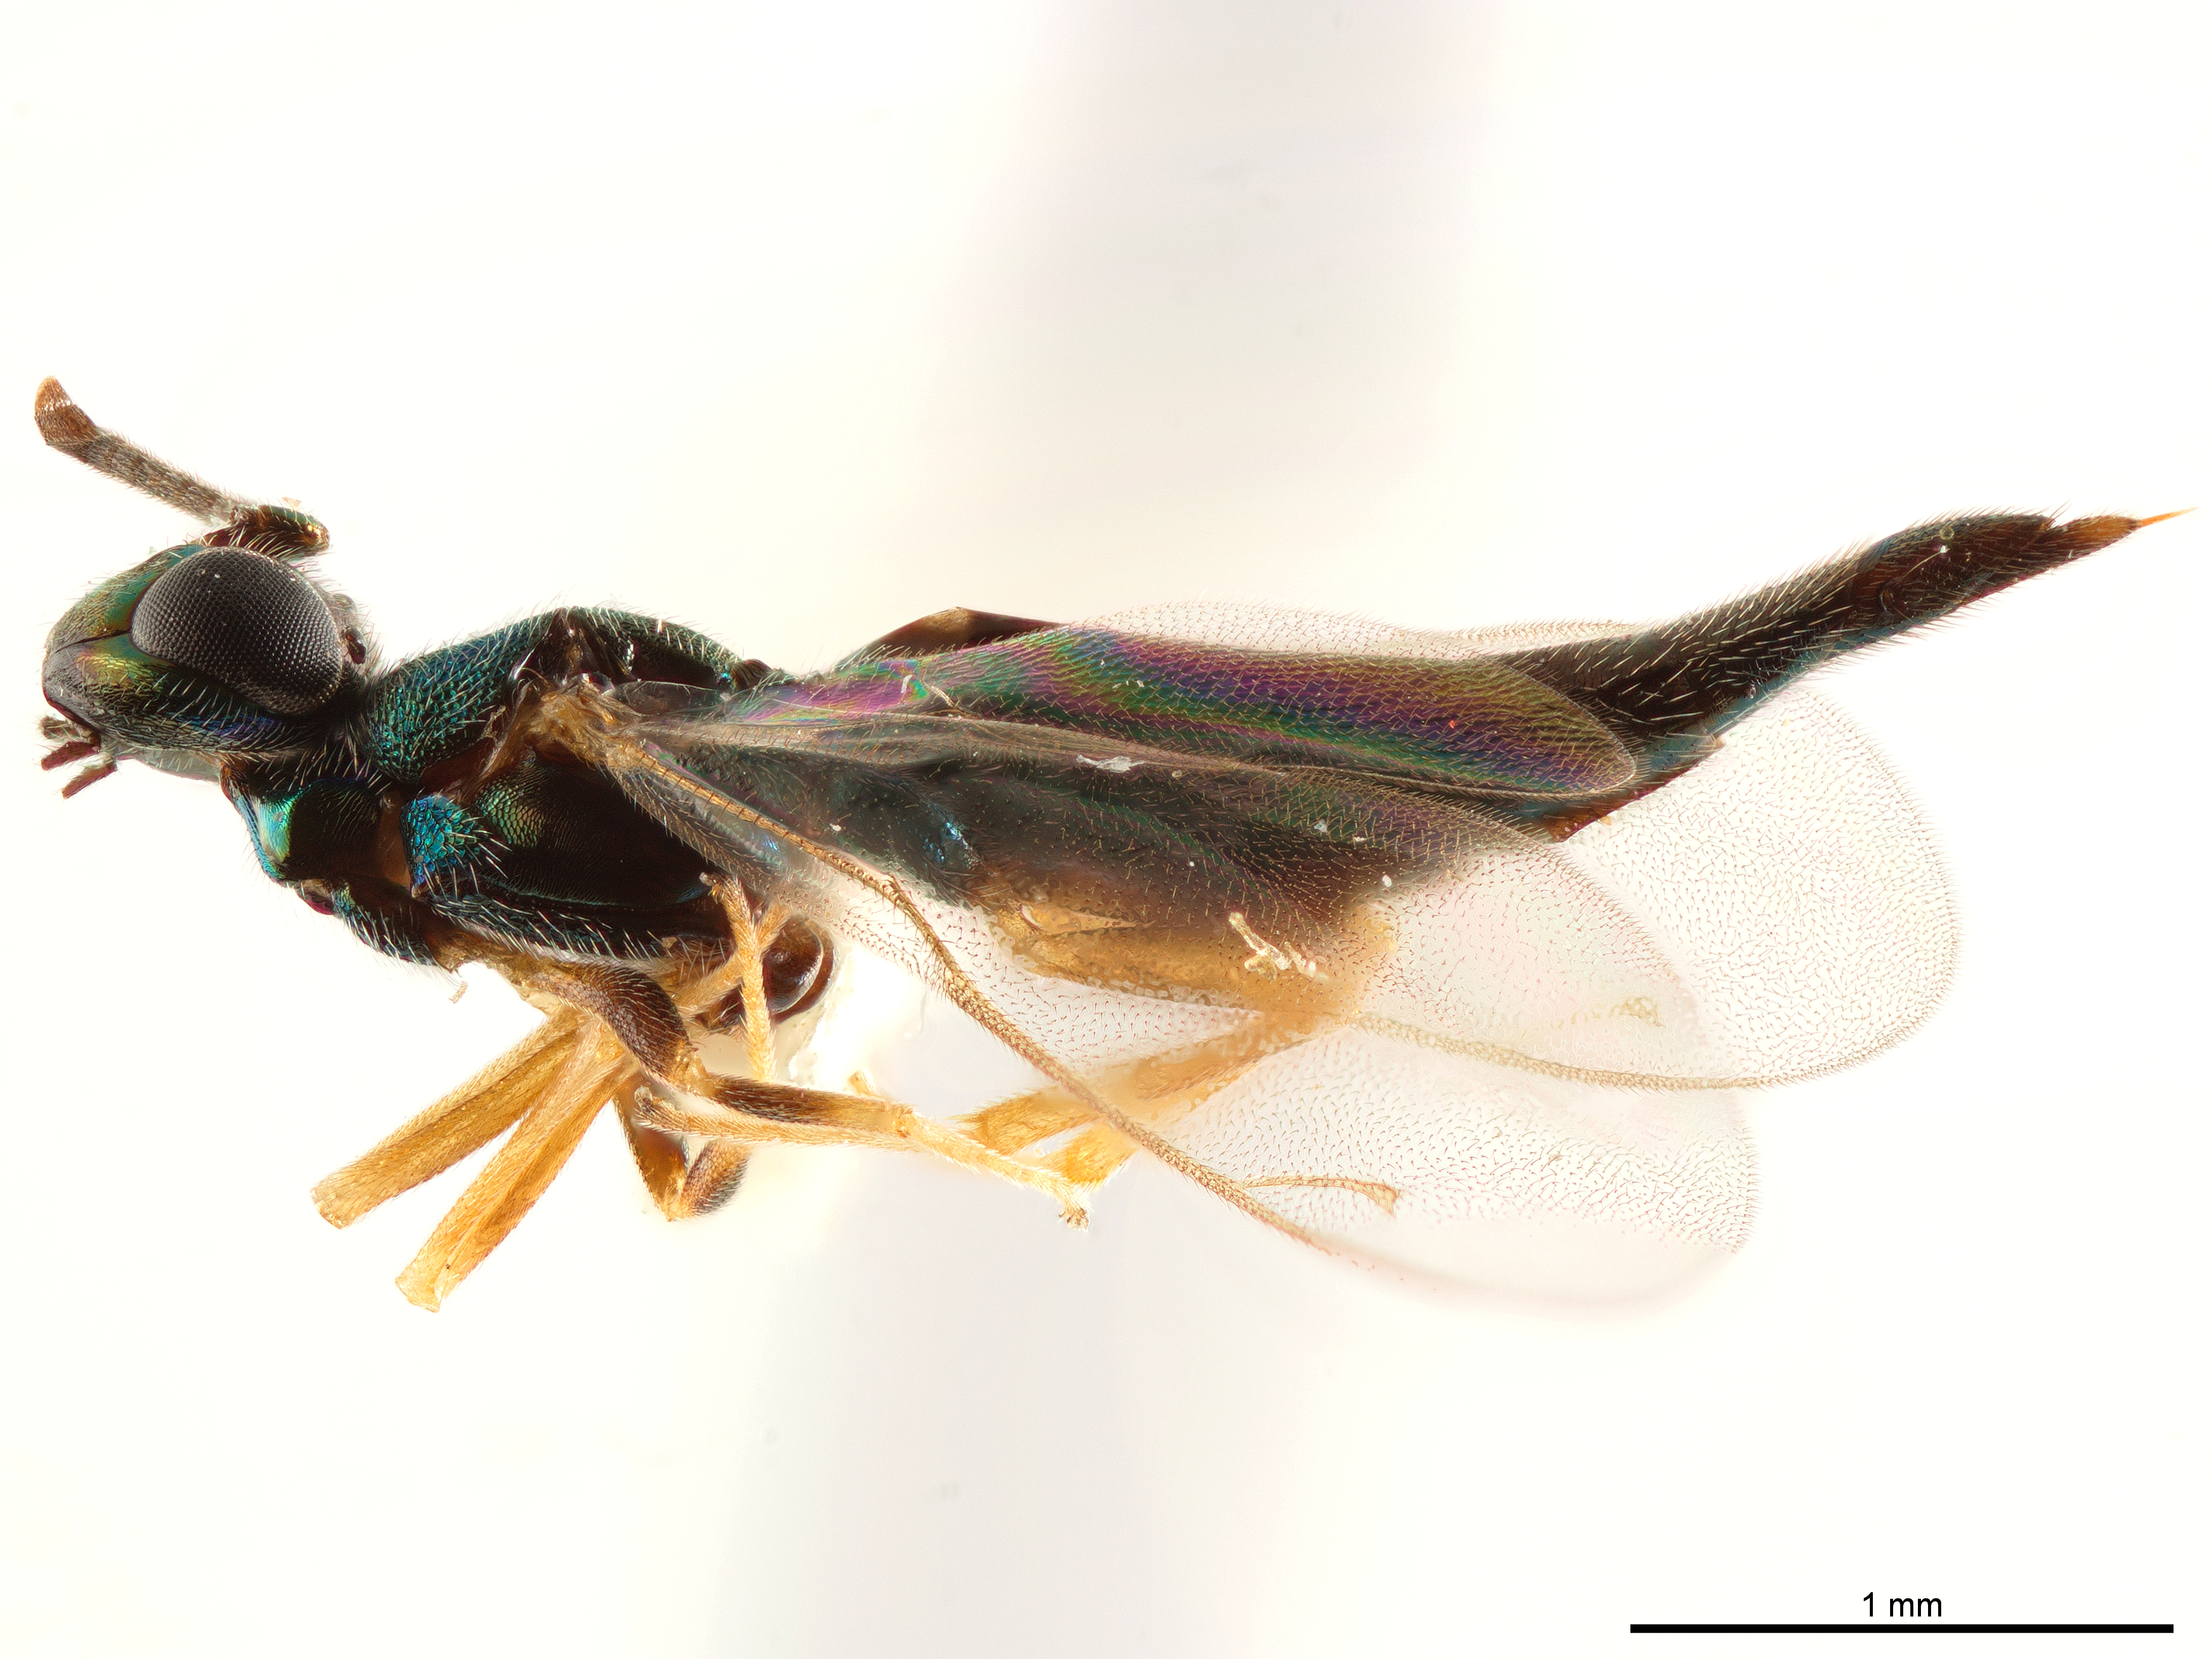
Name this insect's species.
Calosota acron
